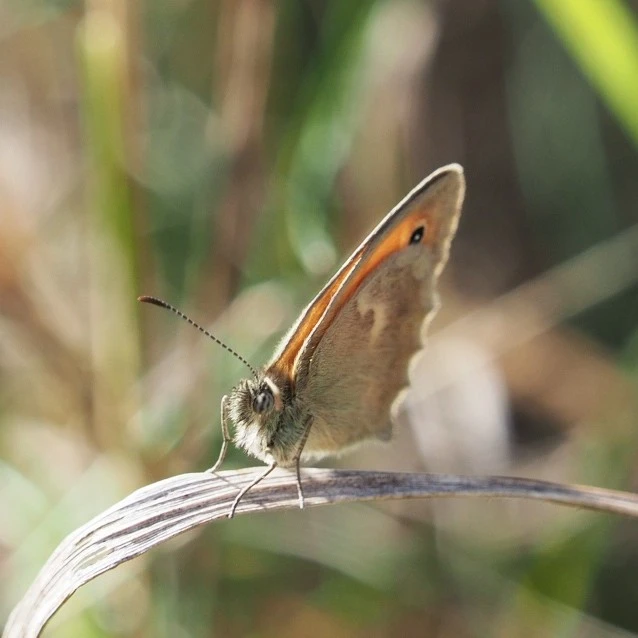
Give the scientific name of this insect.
Coenonympha pamphilus
